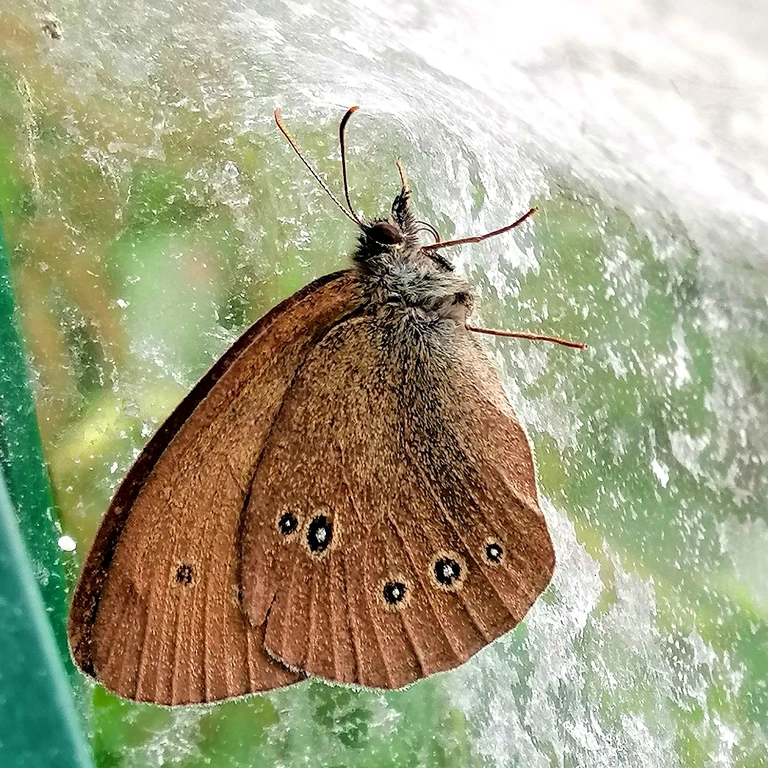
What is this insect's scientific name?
Aphantopus hyperantus
